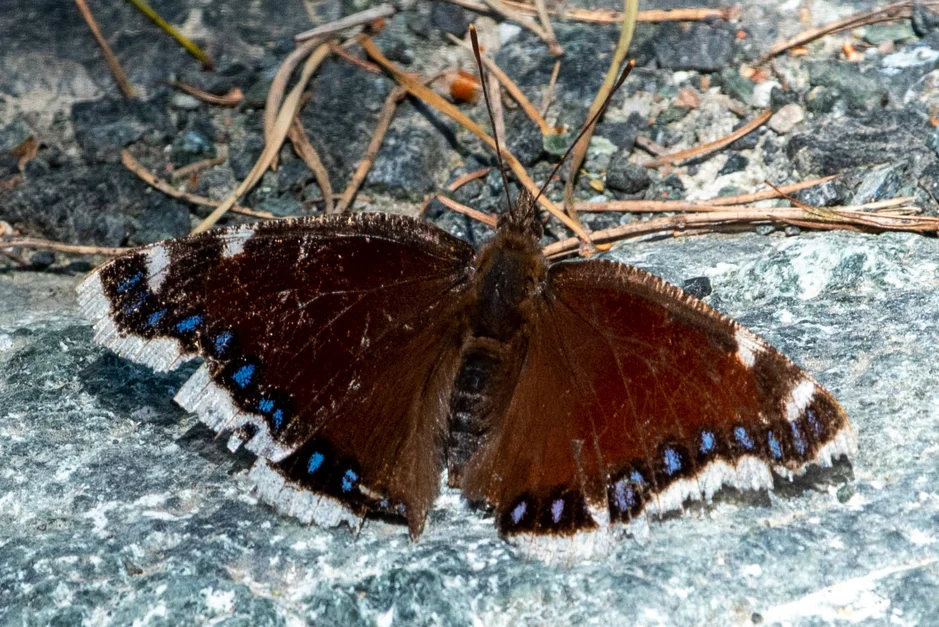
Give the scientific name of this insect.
Nymphalis antiopa
